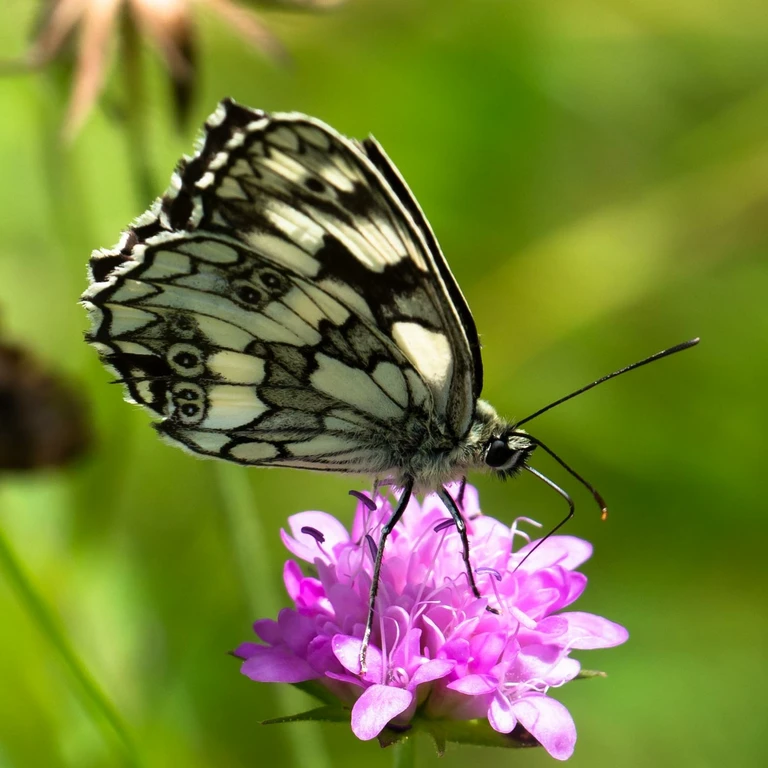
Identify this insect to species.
Melanargia galathea
